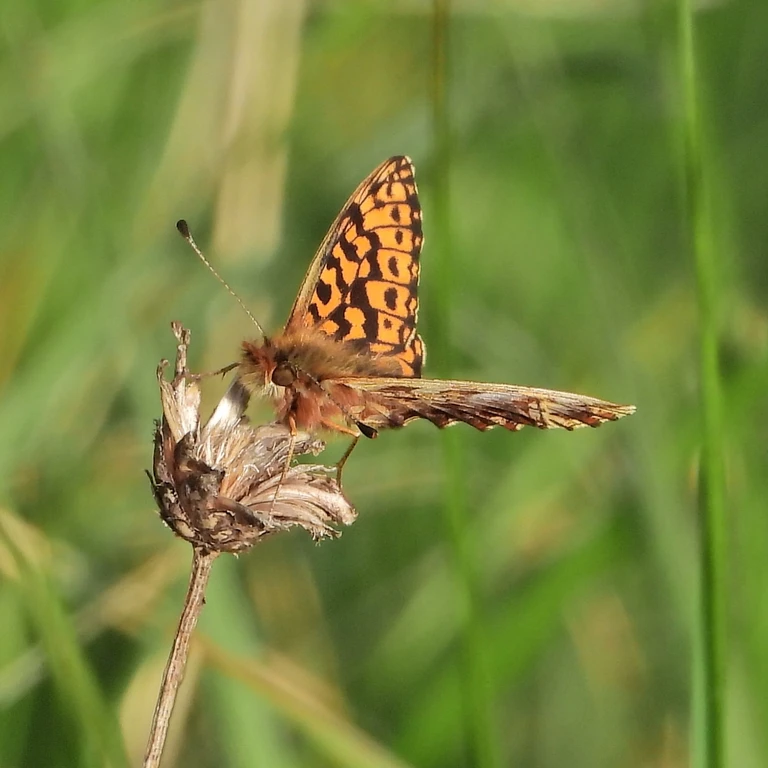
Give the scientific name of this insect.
Boloria dia
